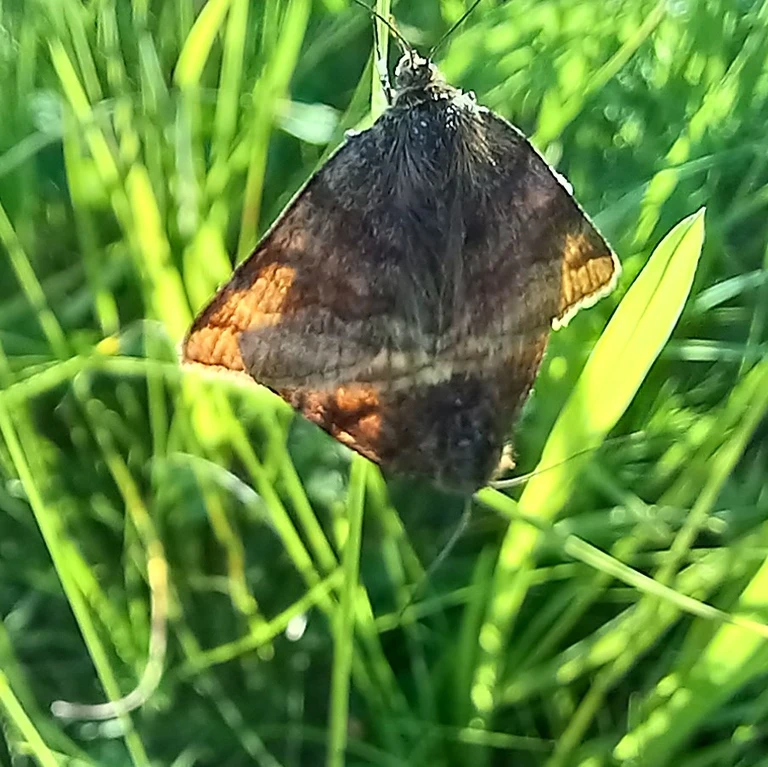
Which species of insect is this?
Euclidia glyphica
